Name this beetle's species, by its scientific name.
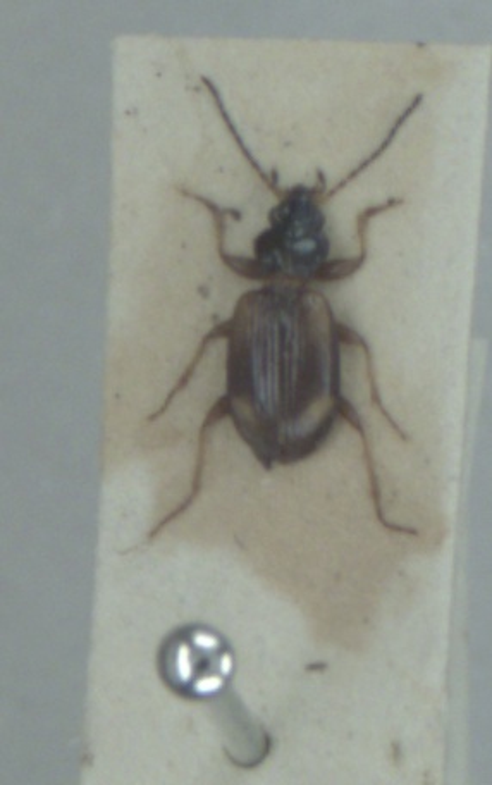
Bembidion bruxellense
